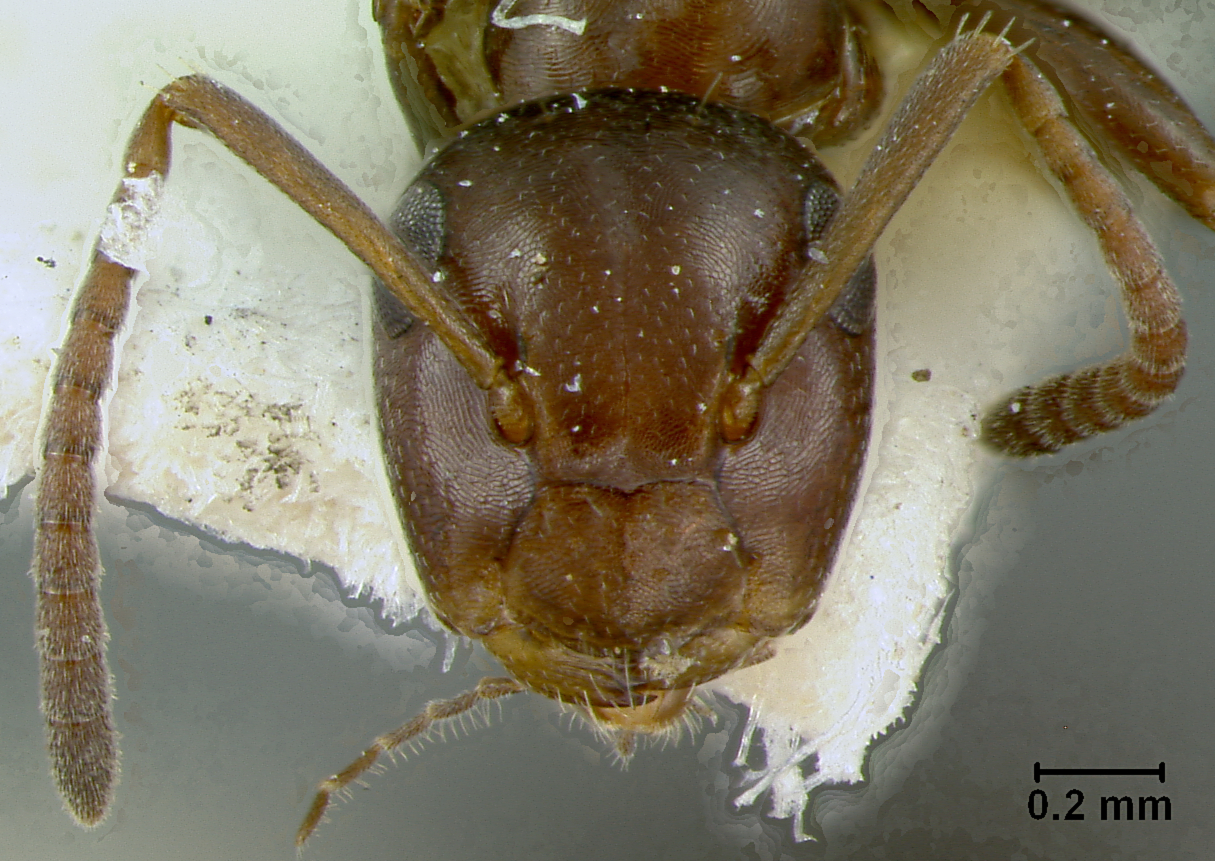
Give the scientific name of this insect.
Camponotus culmicola
